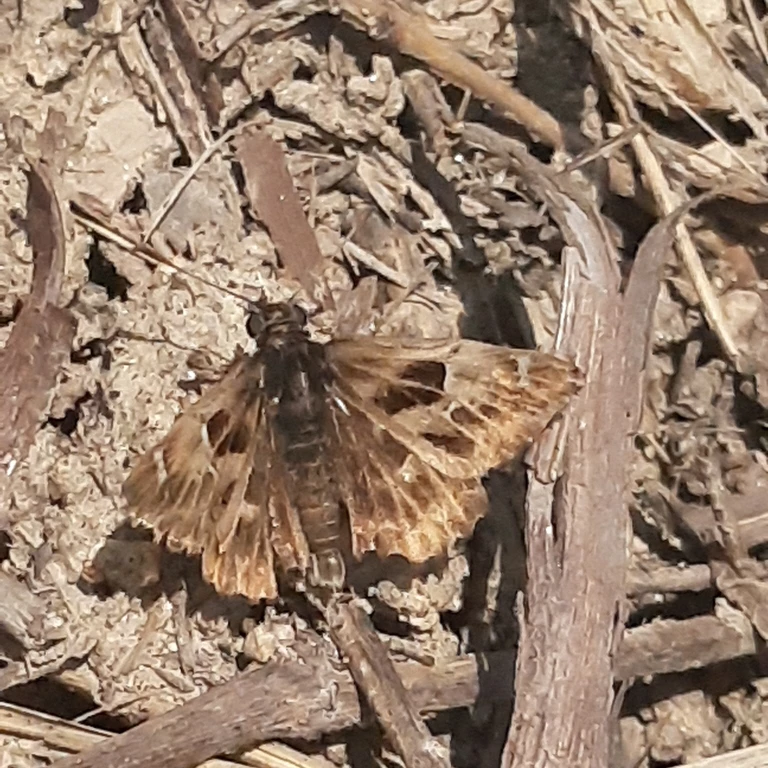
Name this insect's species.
Carcharodus alceae
